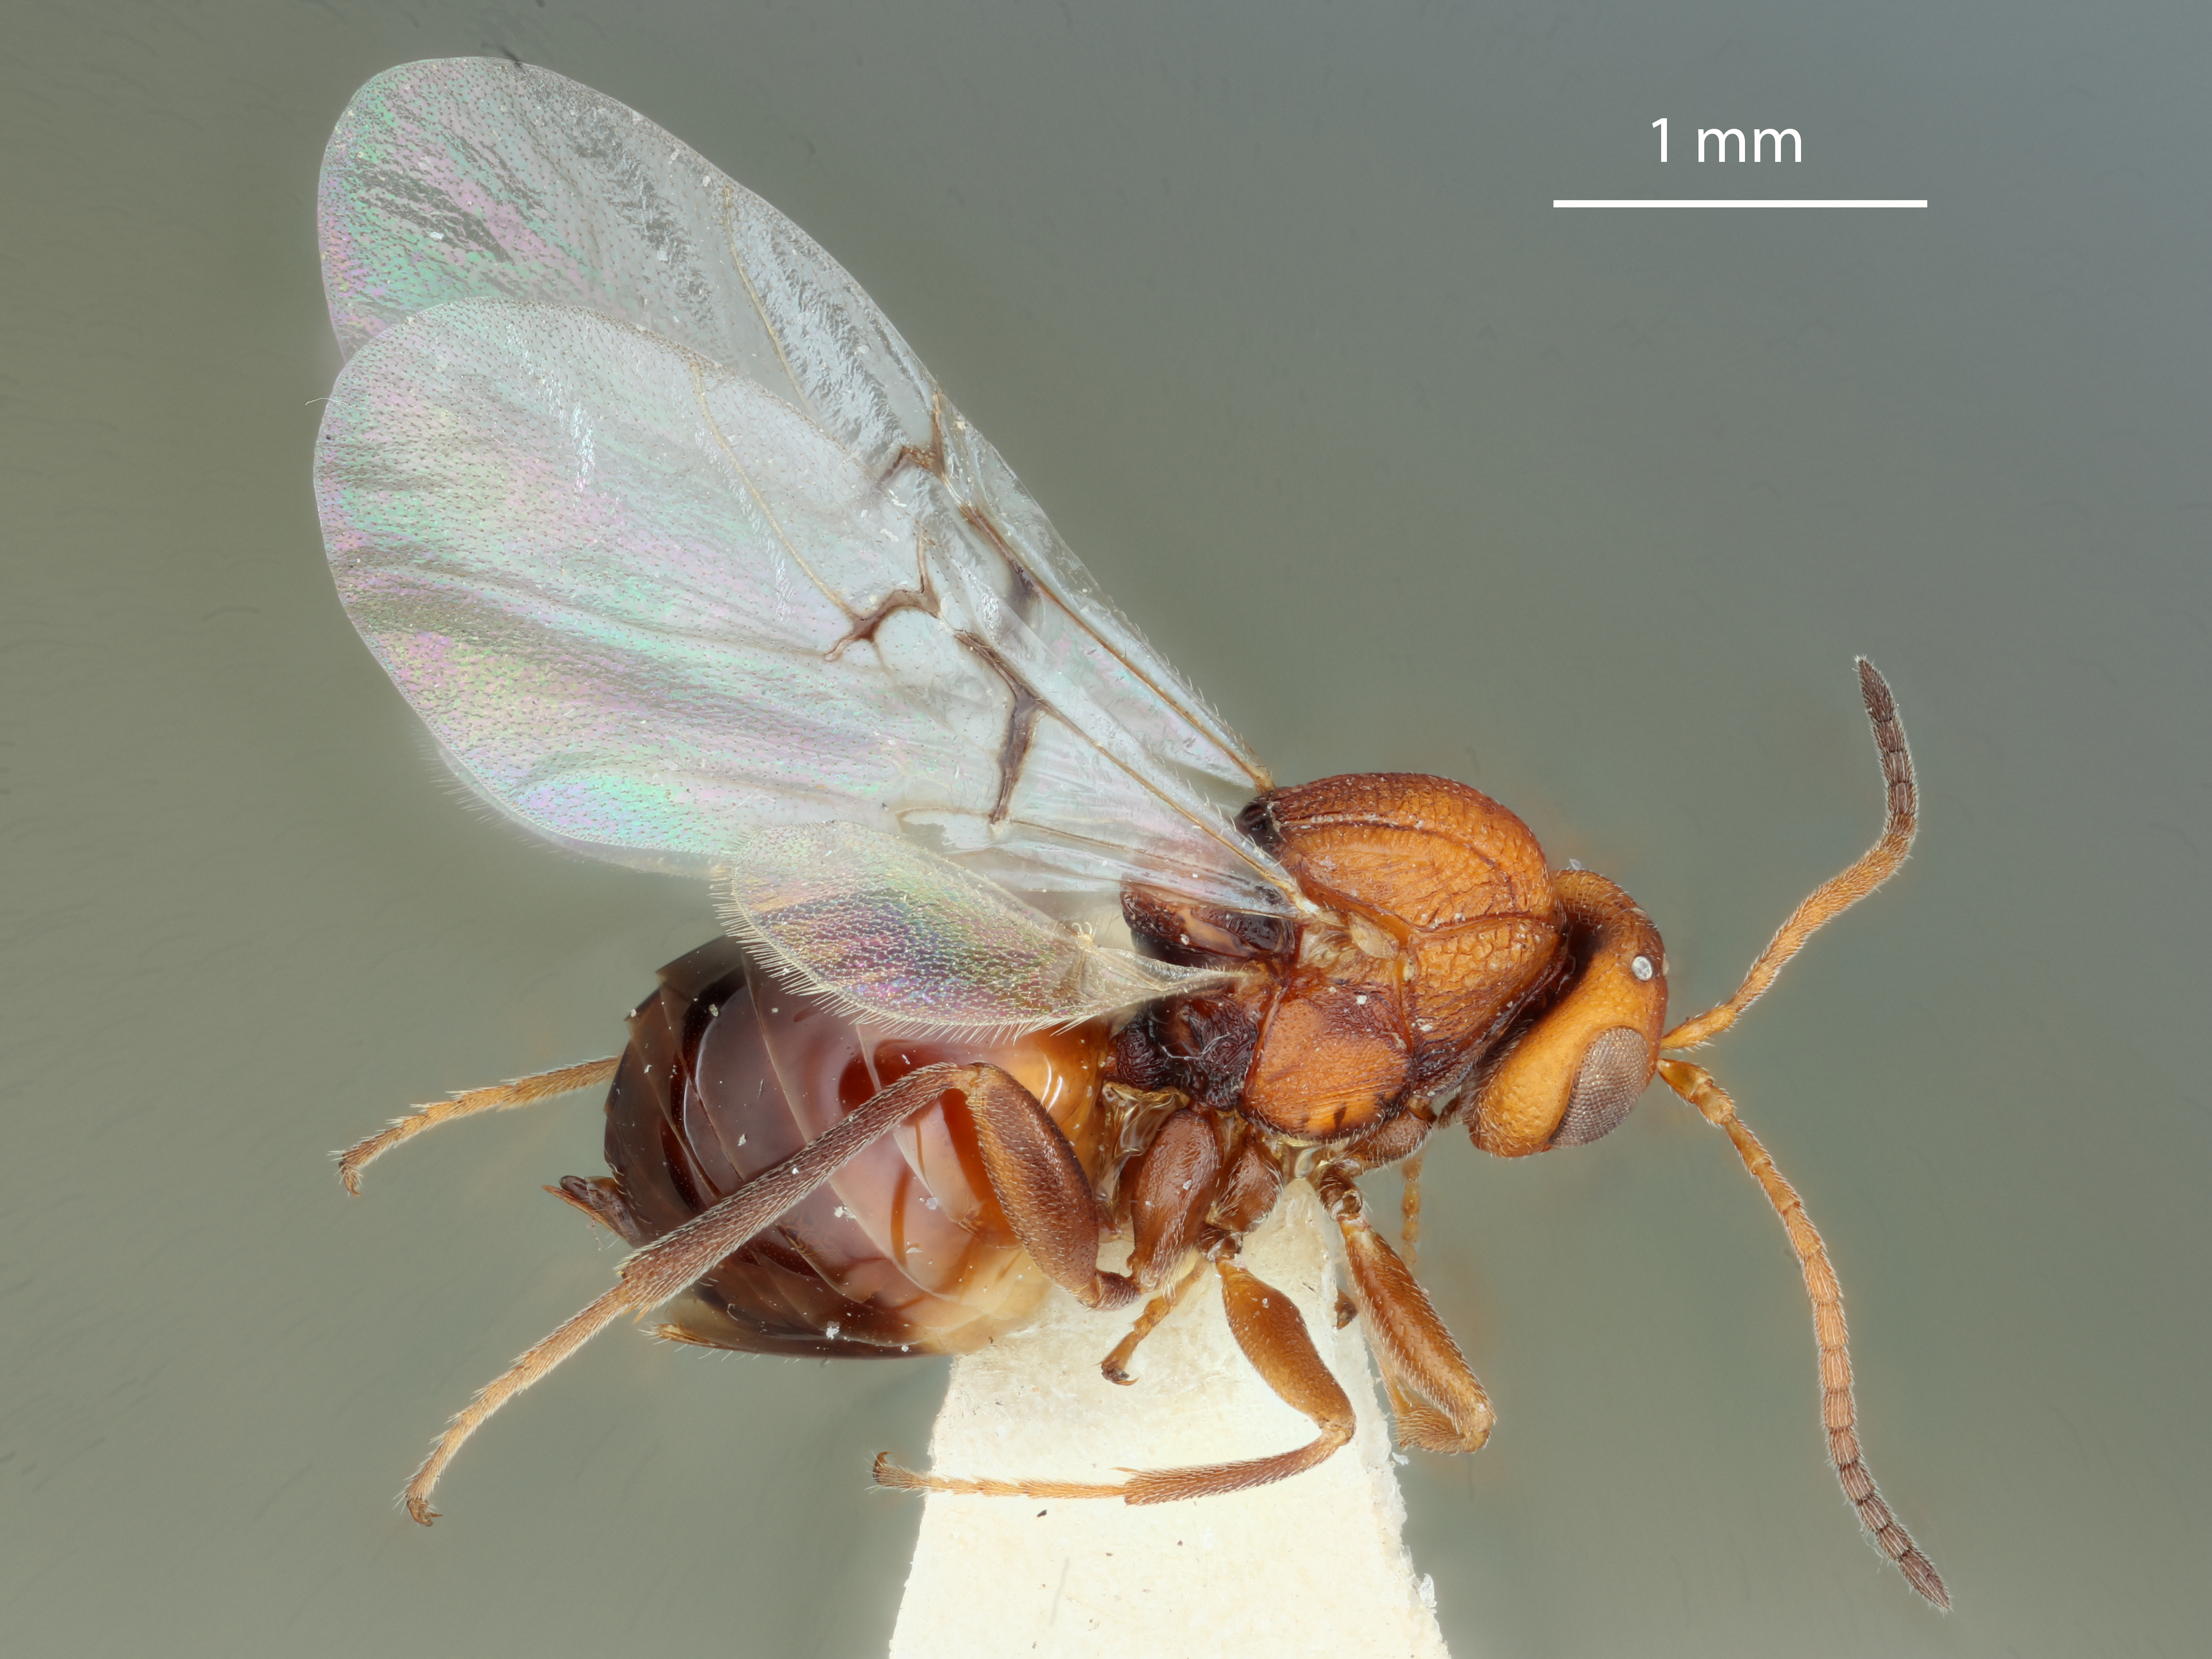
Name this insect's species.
Callirhytis glandulosa
